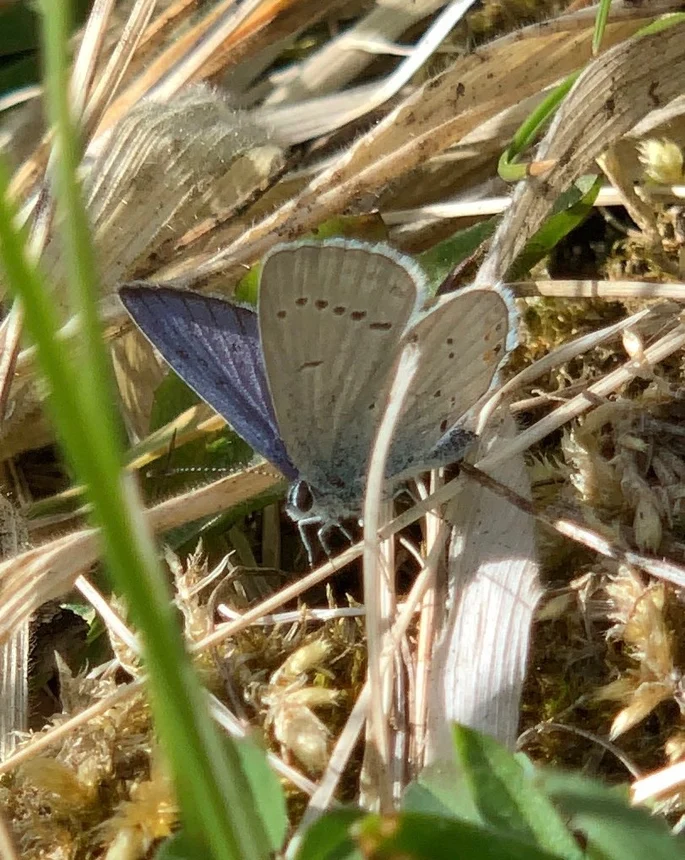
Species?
Cupido argiades (also Elkalyce argiades)
